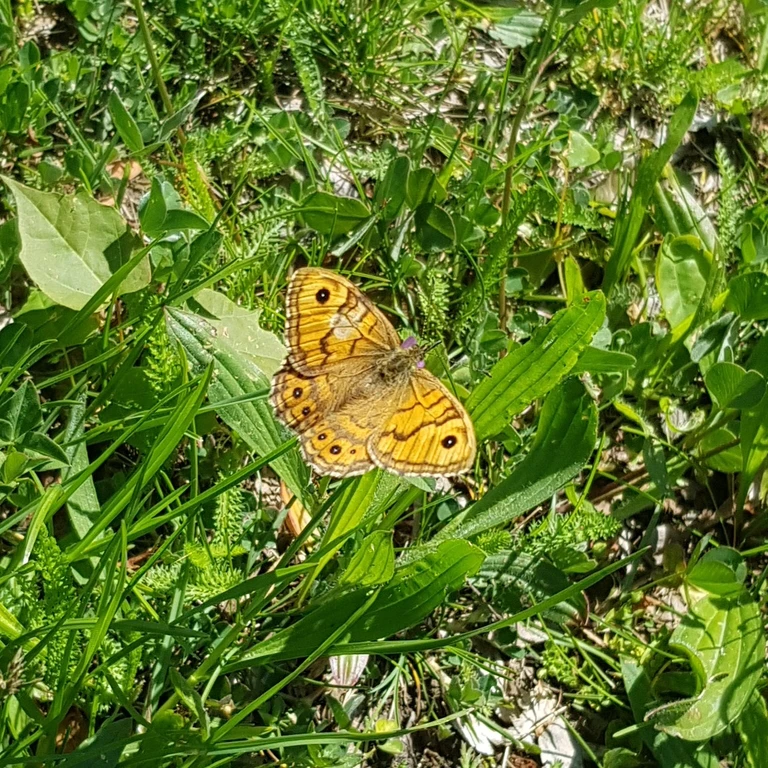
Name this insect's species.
Lasiommata megera (also Pararge megera)
